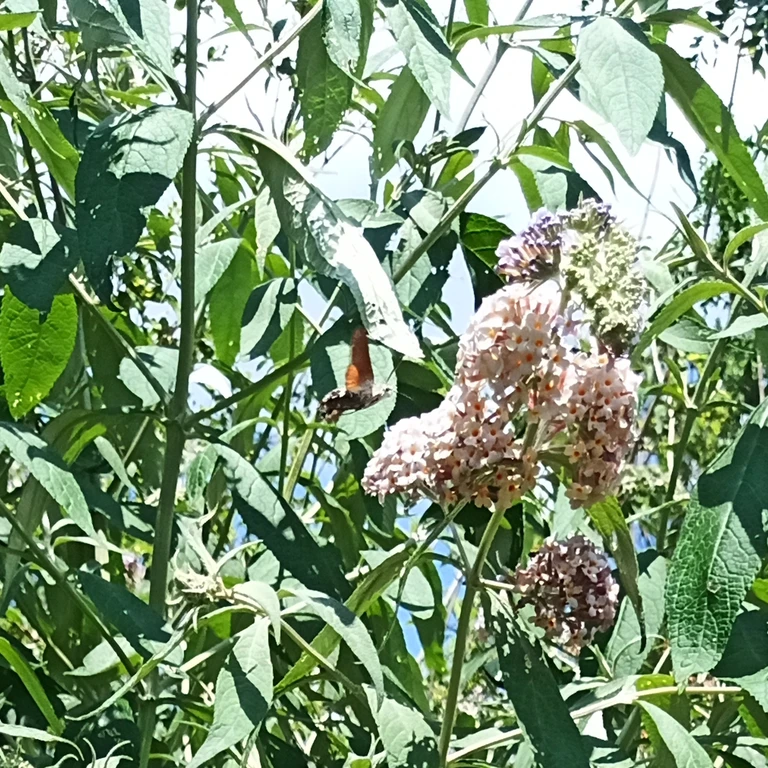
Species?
Macroglossum stellatarum
